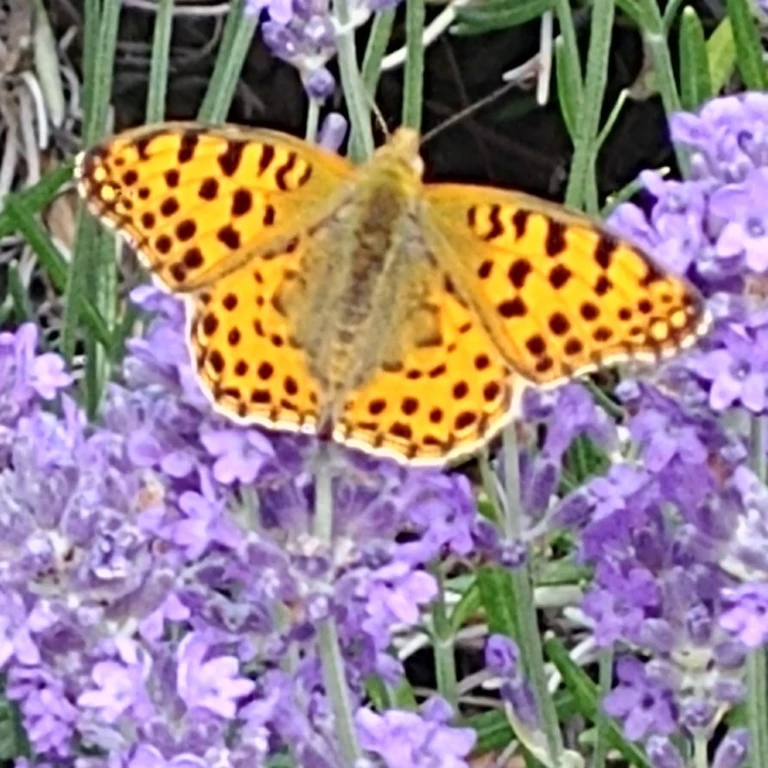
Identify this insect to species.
Issoria lathonia
